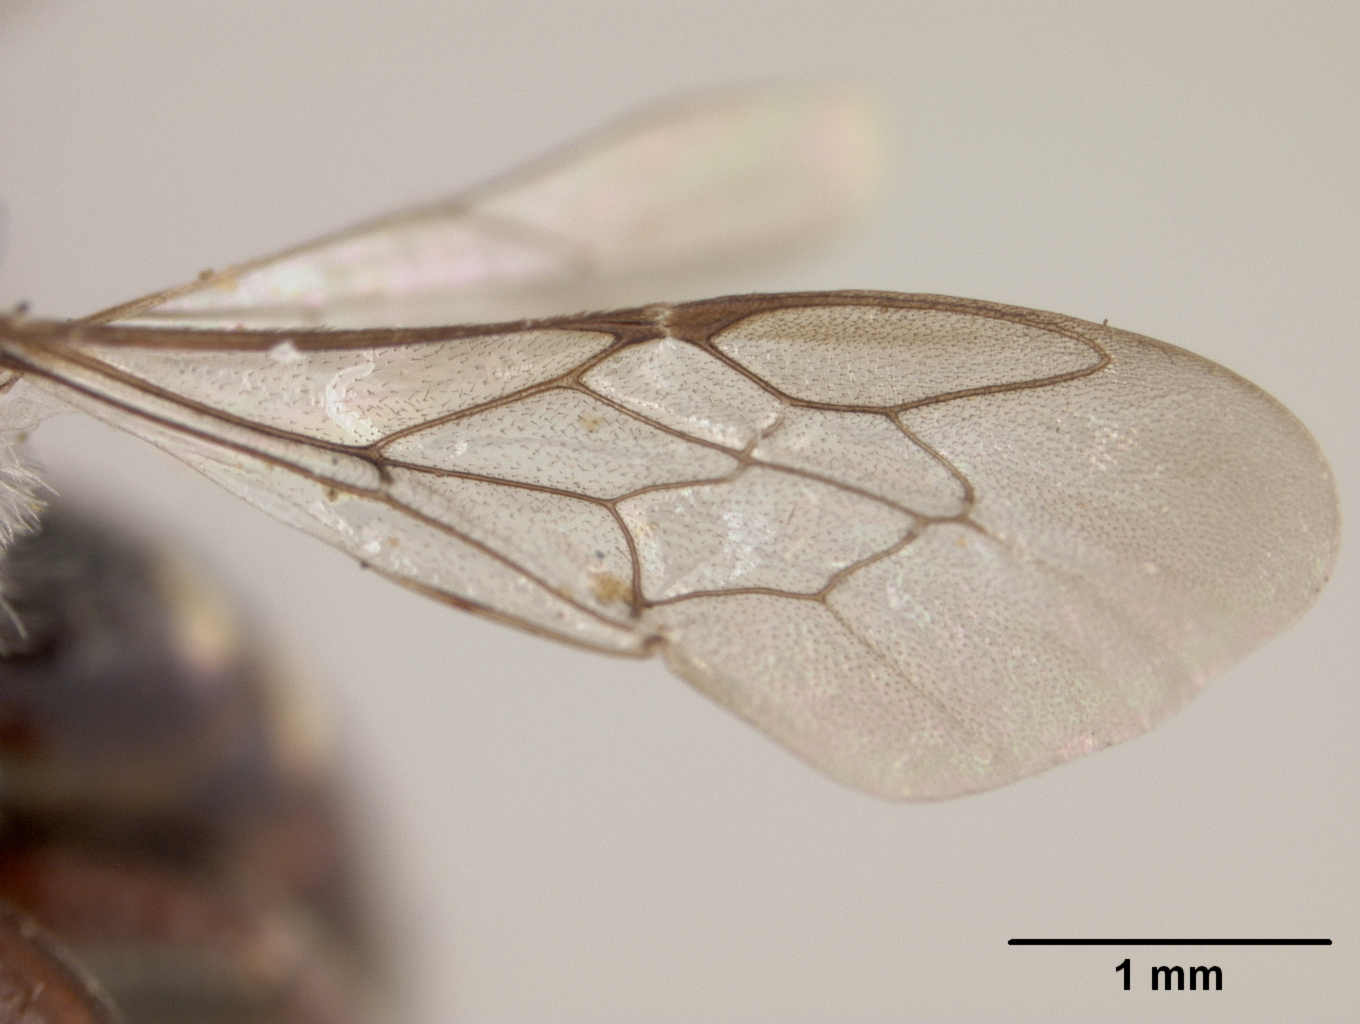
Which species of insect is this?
Stelis michiganensis
